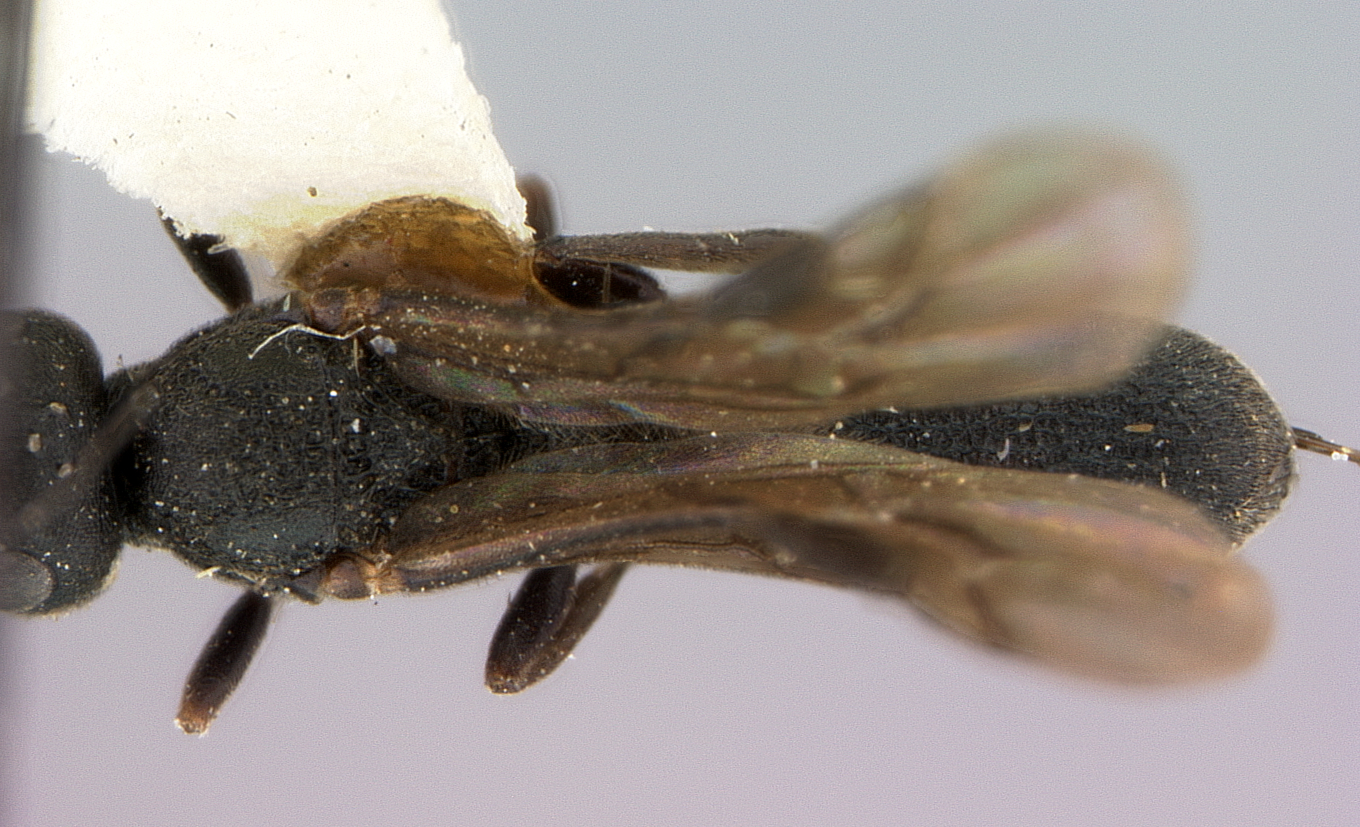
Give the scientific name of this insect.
Chelonus bucculentus
